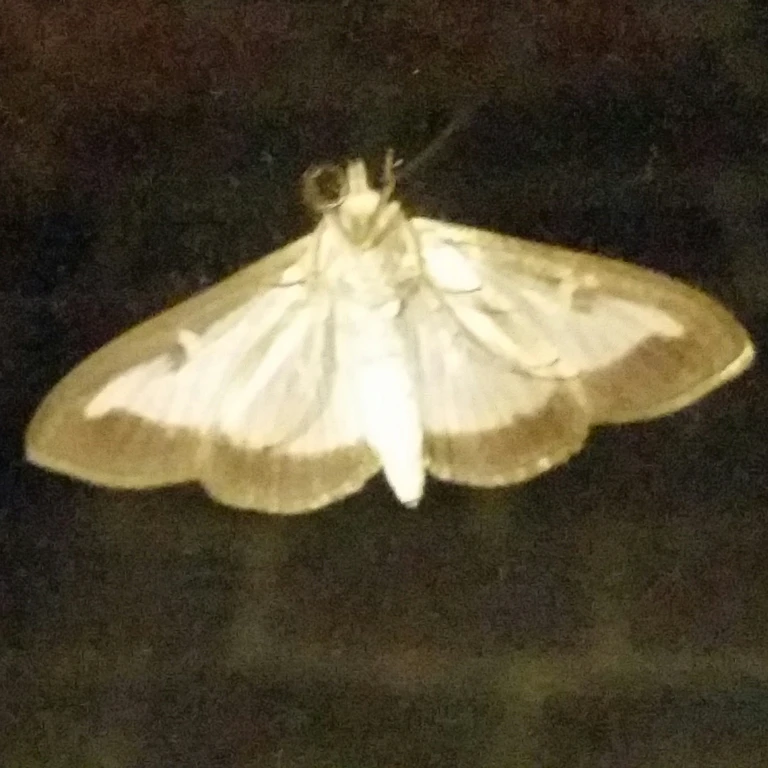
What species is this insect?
Cydalima perspectalis
